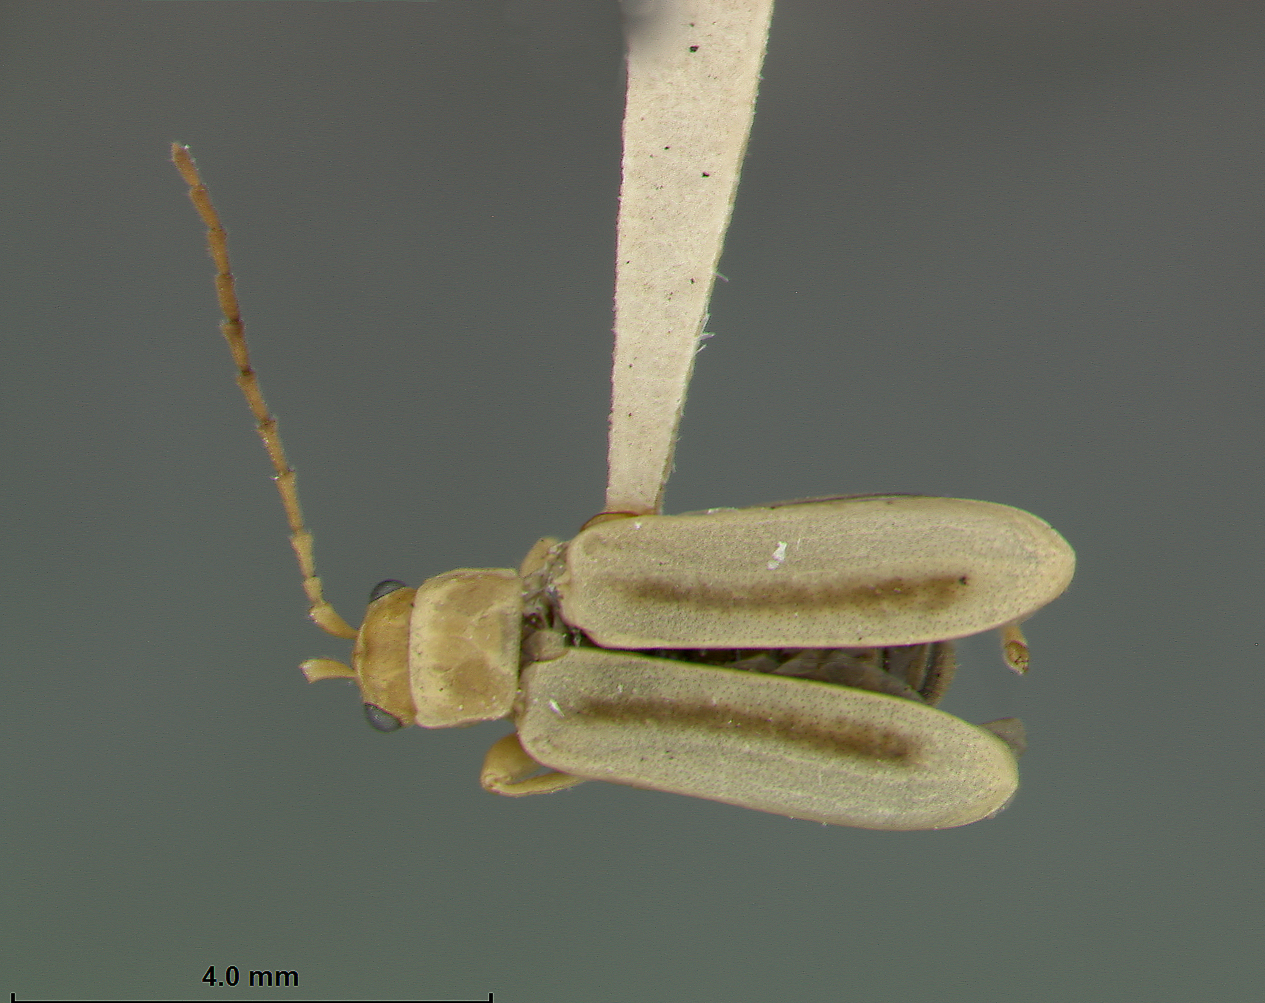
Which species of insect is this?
Taumacera parasuturalis
